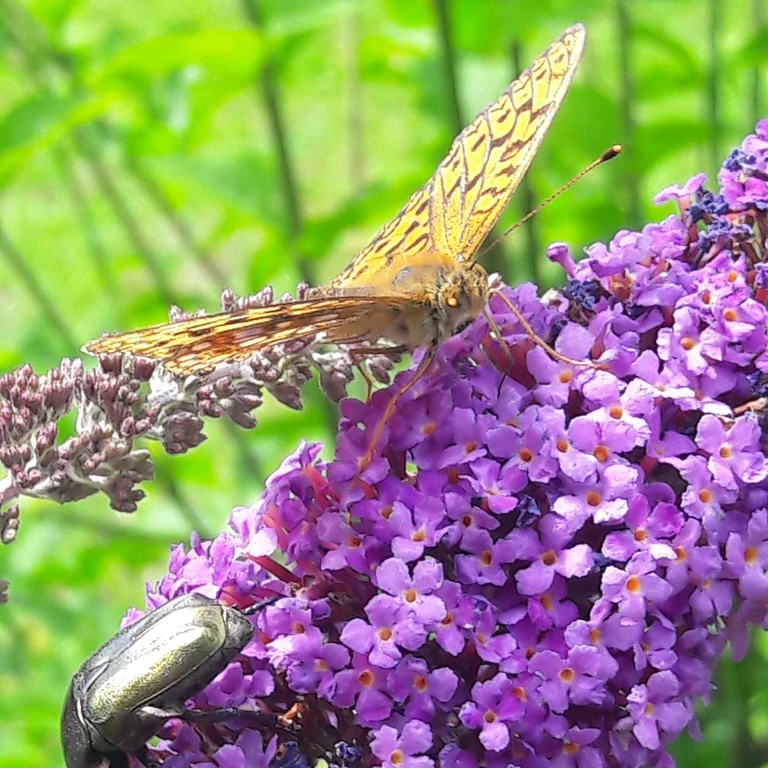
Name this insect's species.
Fabriciana adippe
